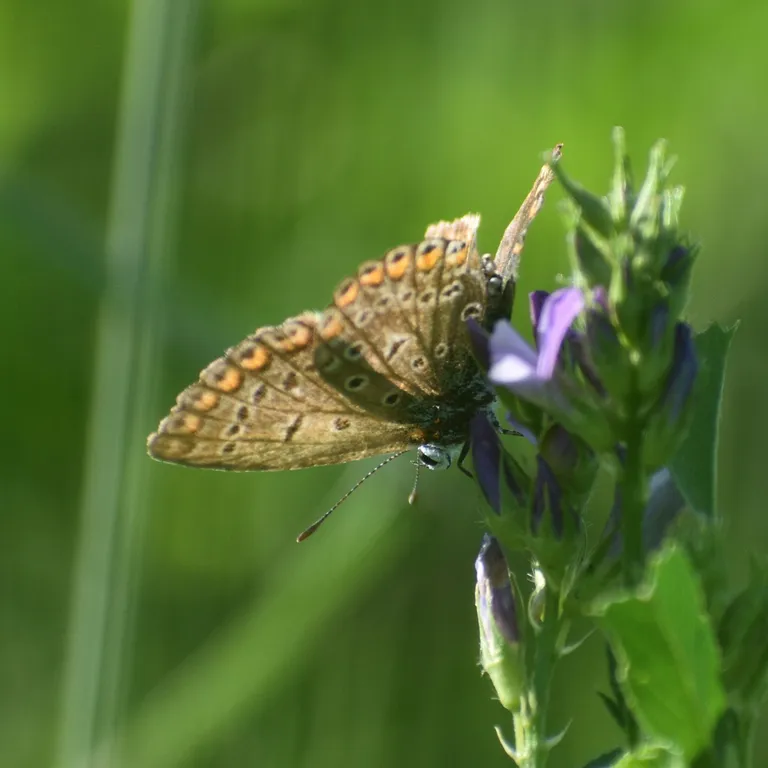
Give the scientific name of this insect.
Polyommatus icarus
